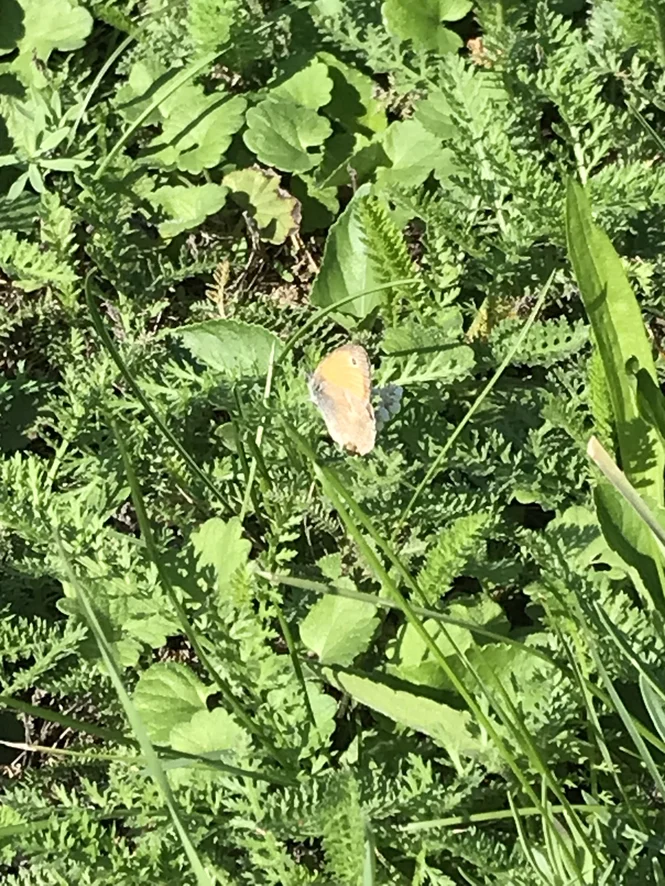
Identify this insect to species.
Coenonympha pamphilus
